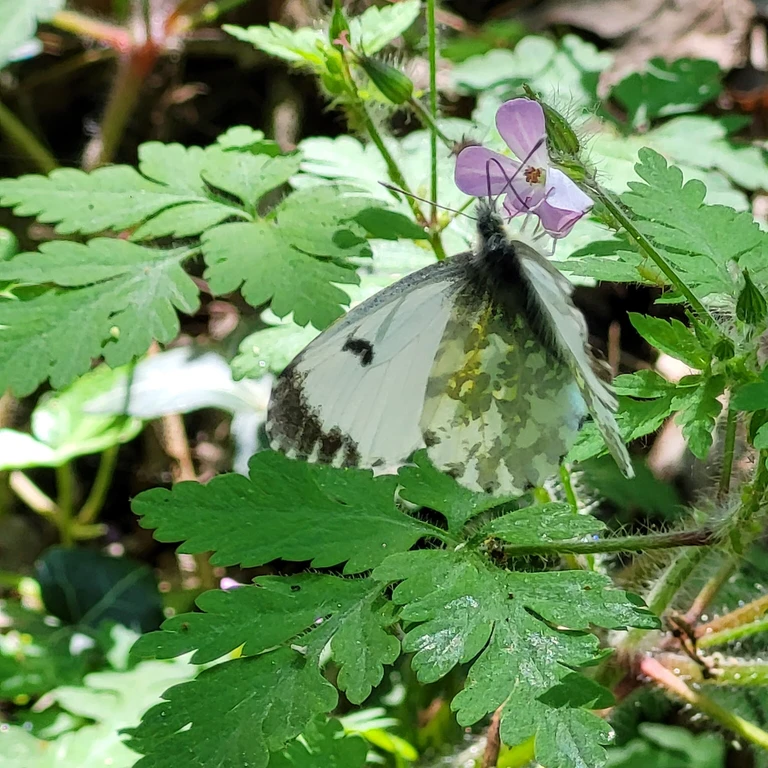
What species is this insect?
Anthocharis cardamines
